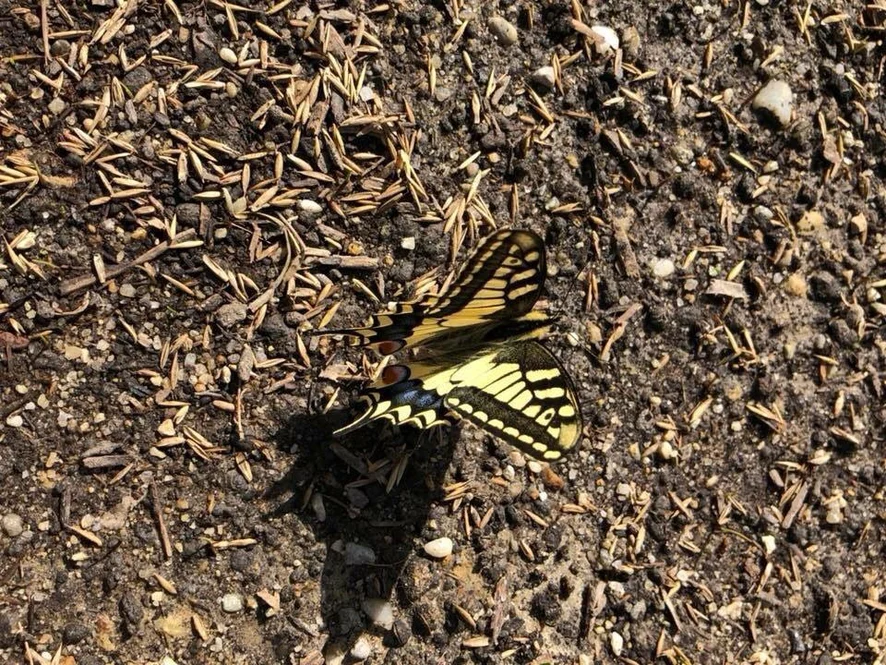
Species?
Papilio machaon
